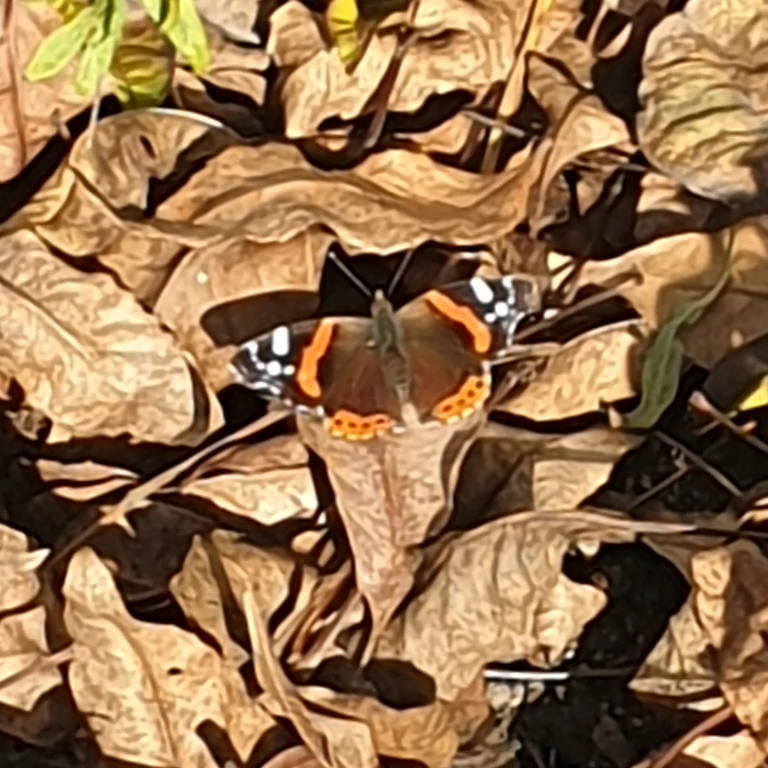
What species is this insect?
Vanessa atalanta
